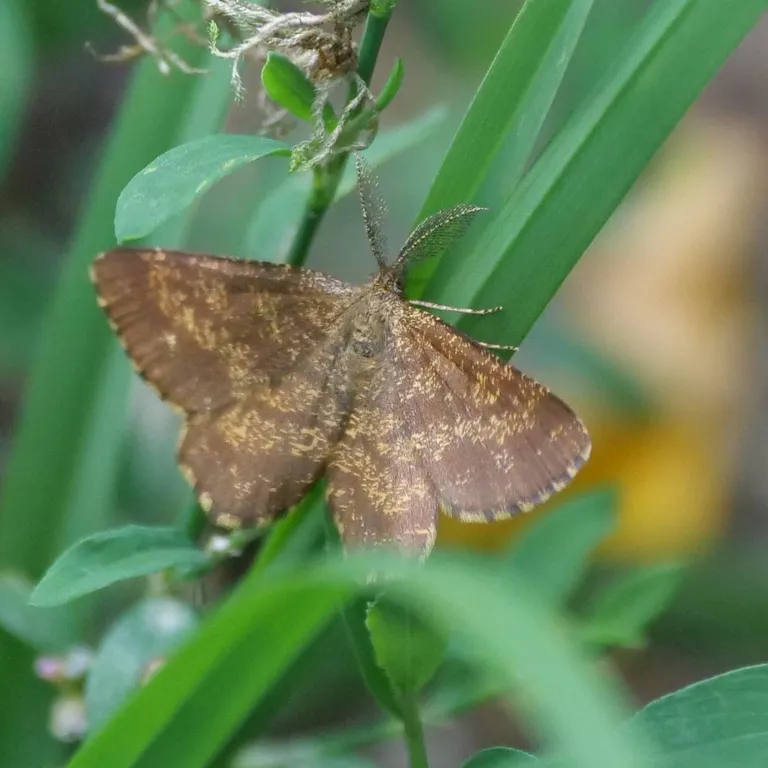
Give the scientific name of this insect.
Ematurga atomaria
